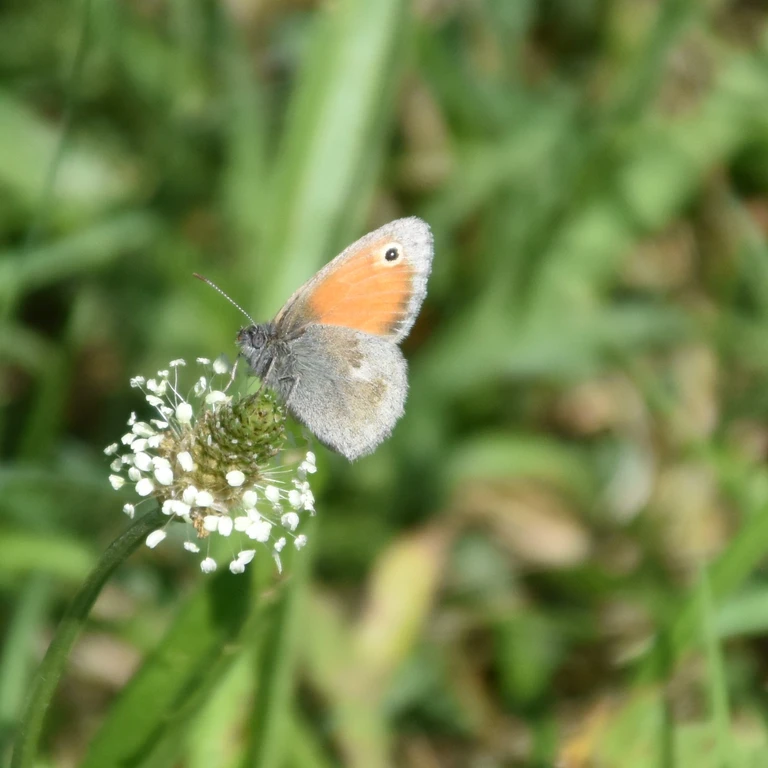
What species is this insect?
Coenonympha pamphilus
